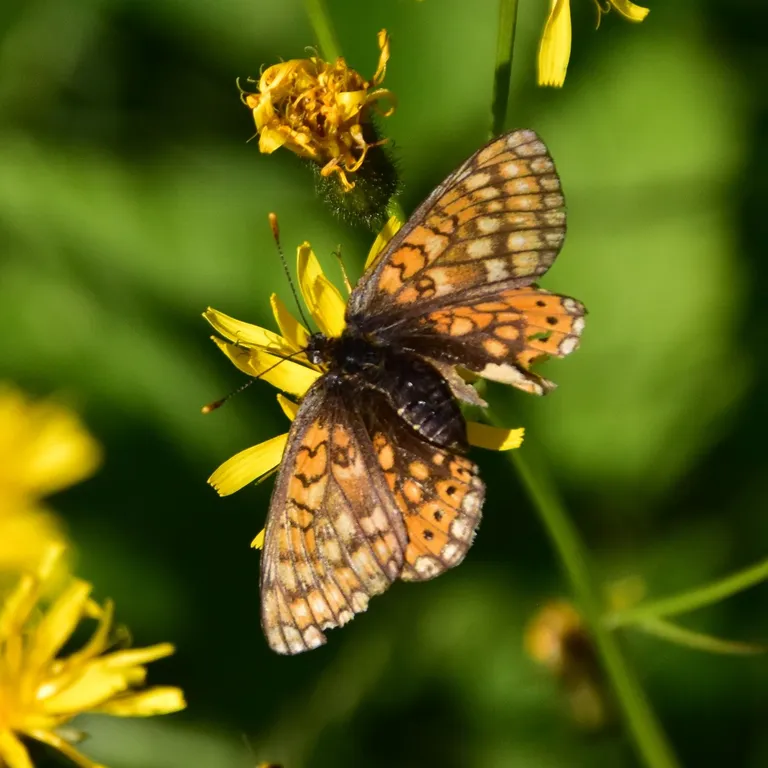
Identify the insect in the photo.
Euphydryas aurinia
